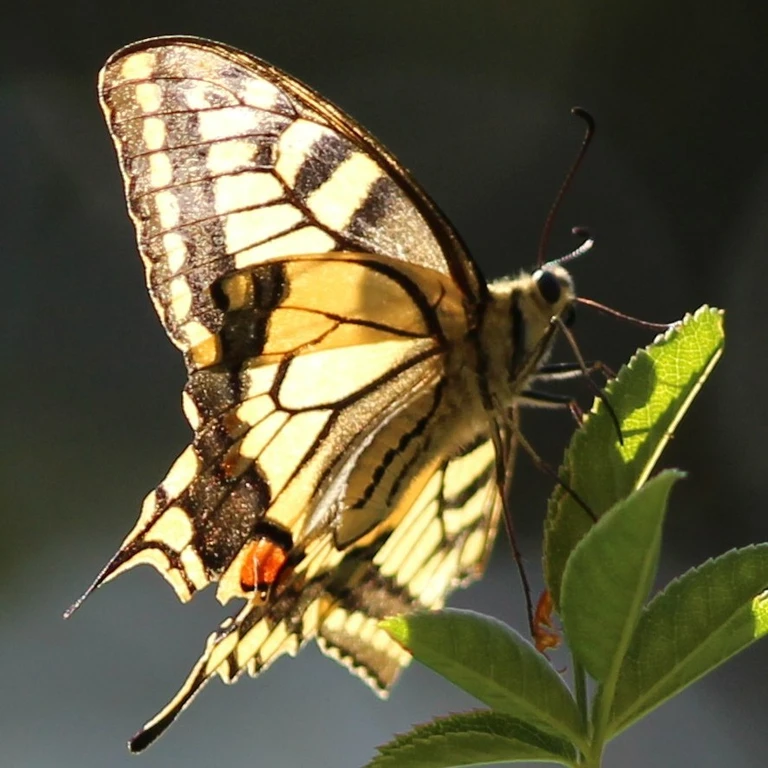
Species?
Papilio machaon
